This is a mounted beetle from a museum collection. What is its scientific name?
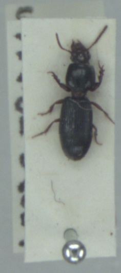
Clivina fossor
